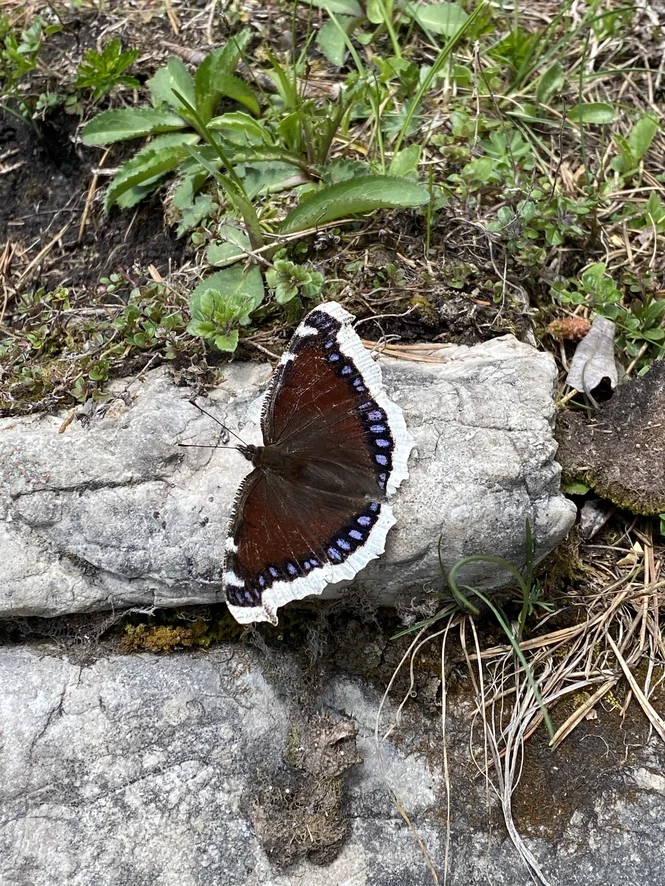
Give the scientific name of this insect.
Nymphalis antiopa
